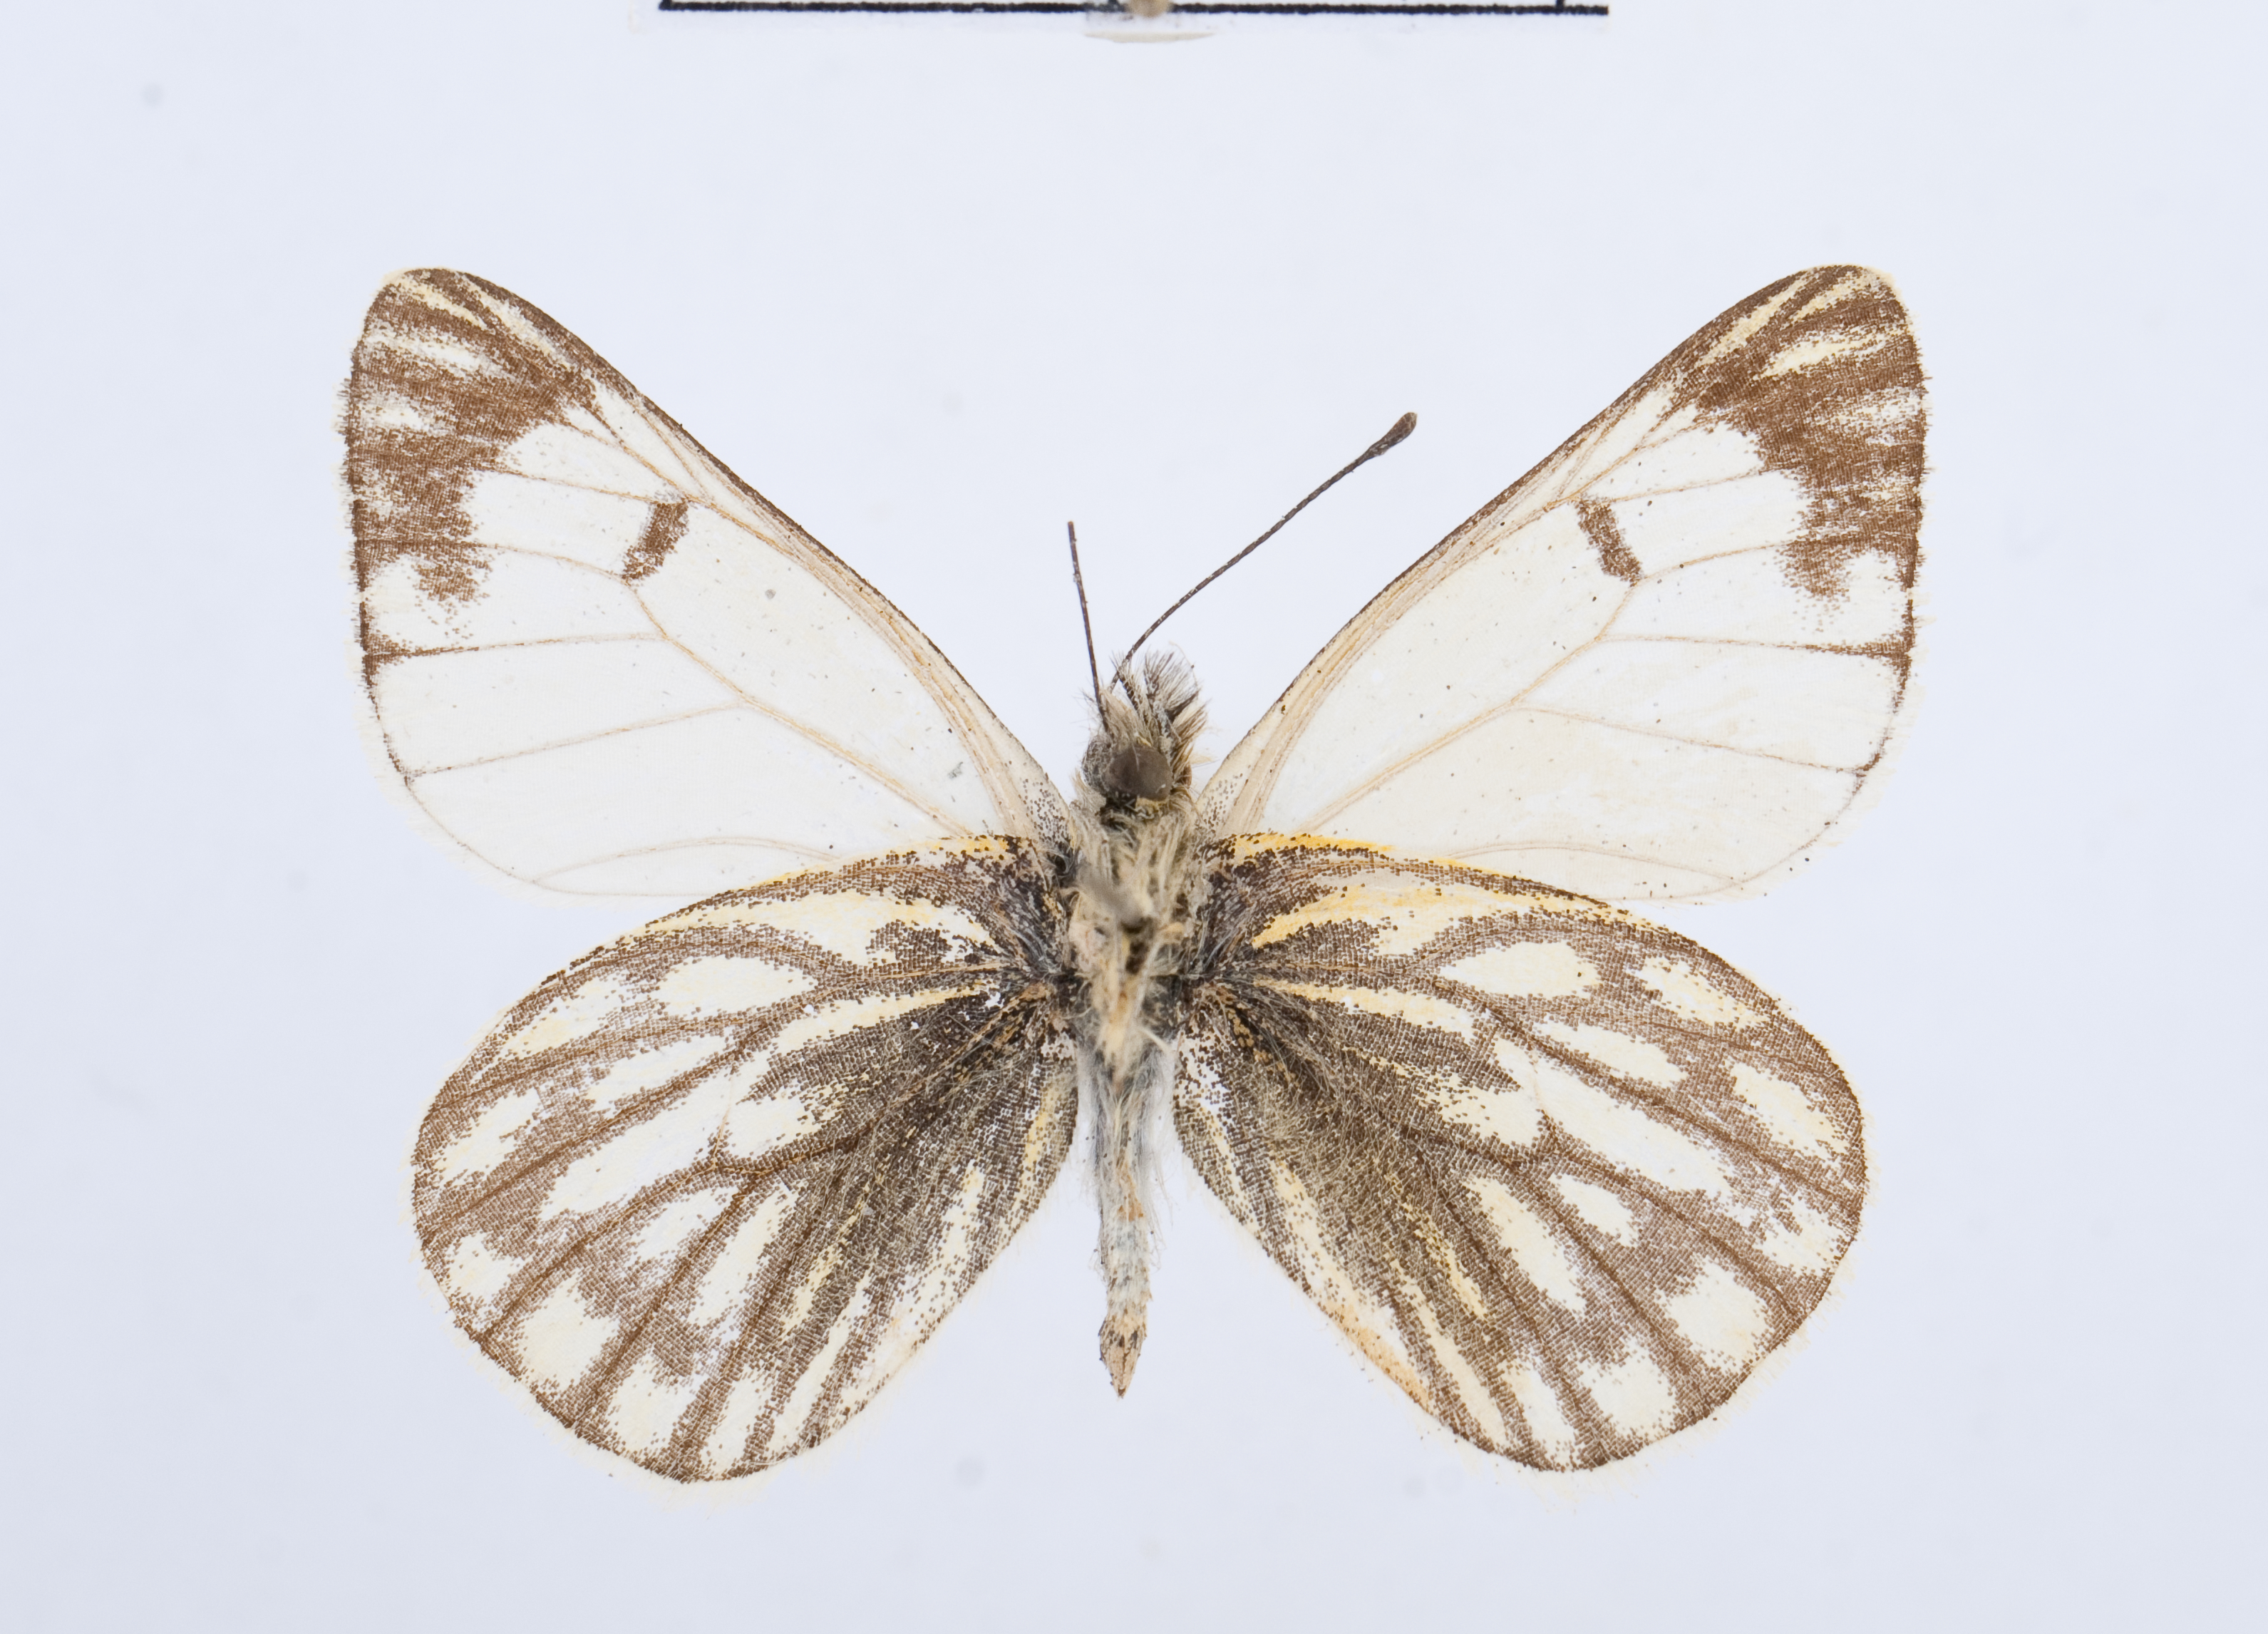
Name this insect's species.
Hypsochila penai
